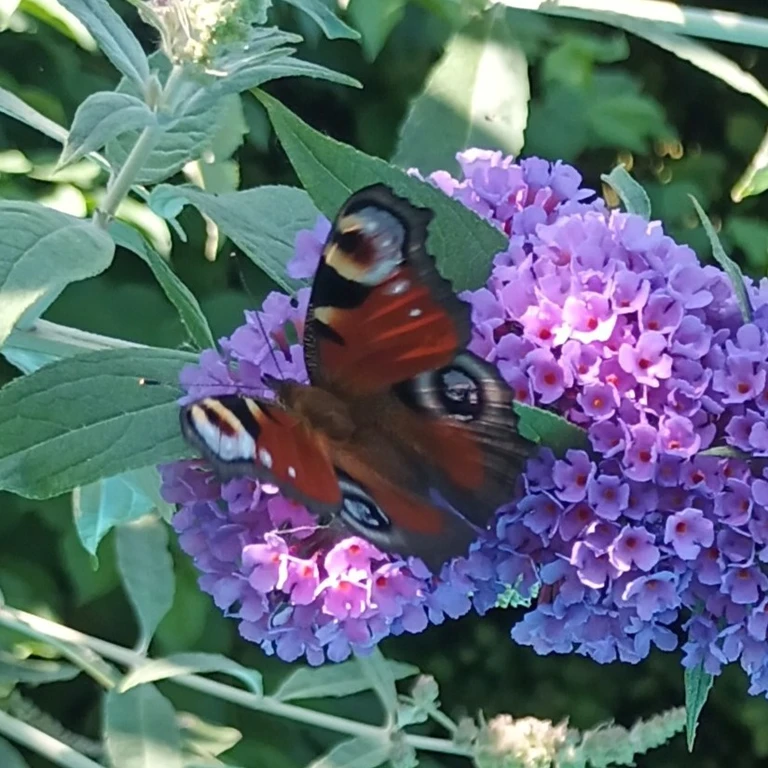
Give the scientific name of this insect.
Aglais io
